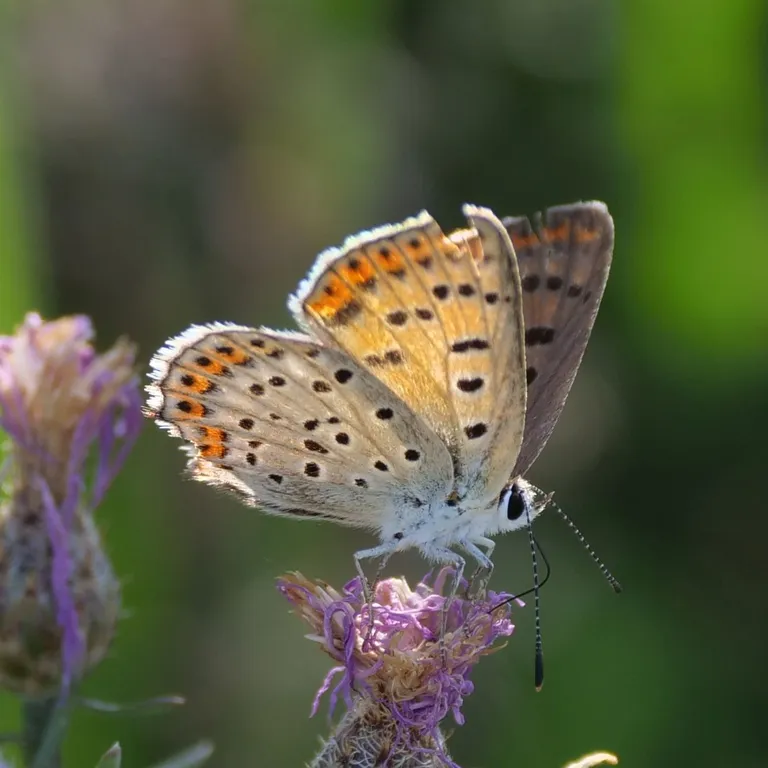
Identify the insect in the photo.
Lycaena tityrus (also Loweia tityrus)
